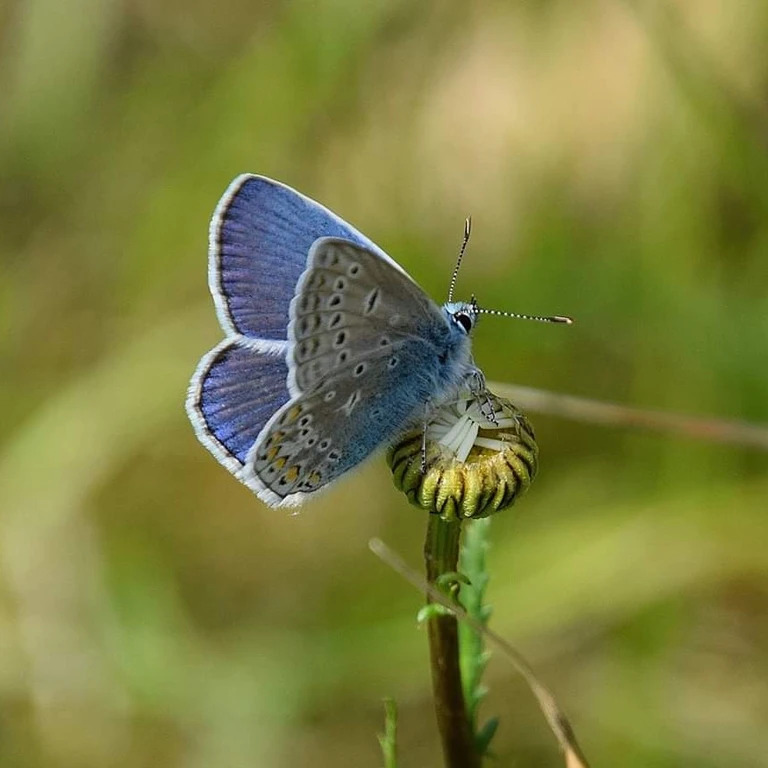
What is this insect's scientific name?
Polyommatus icarus
